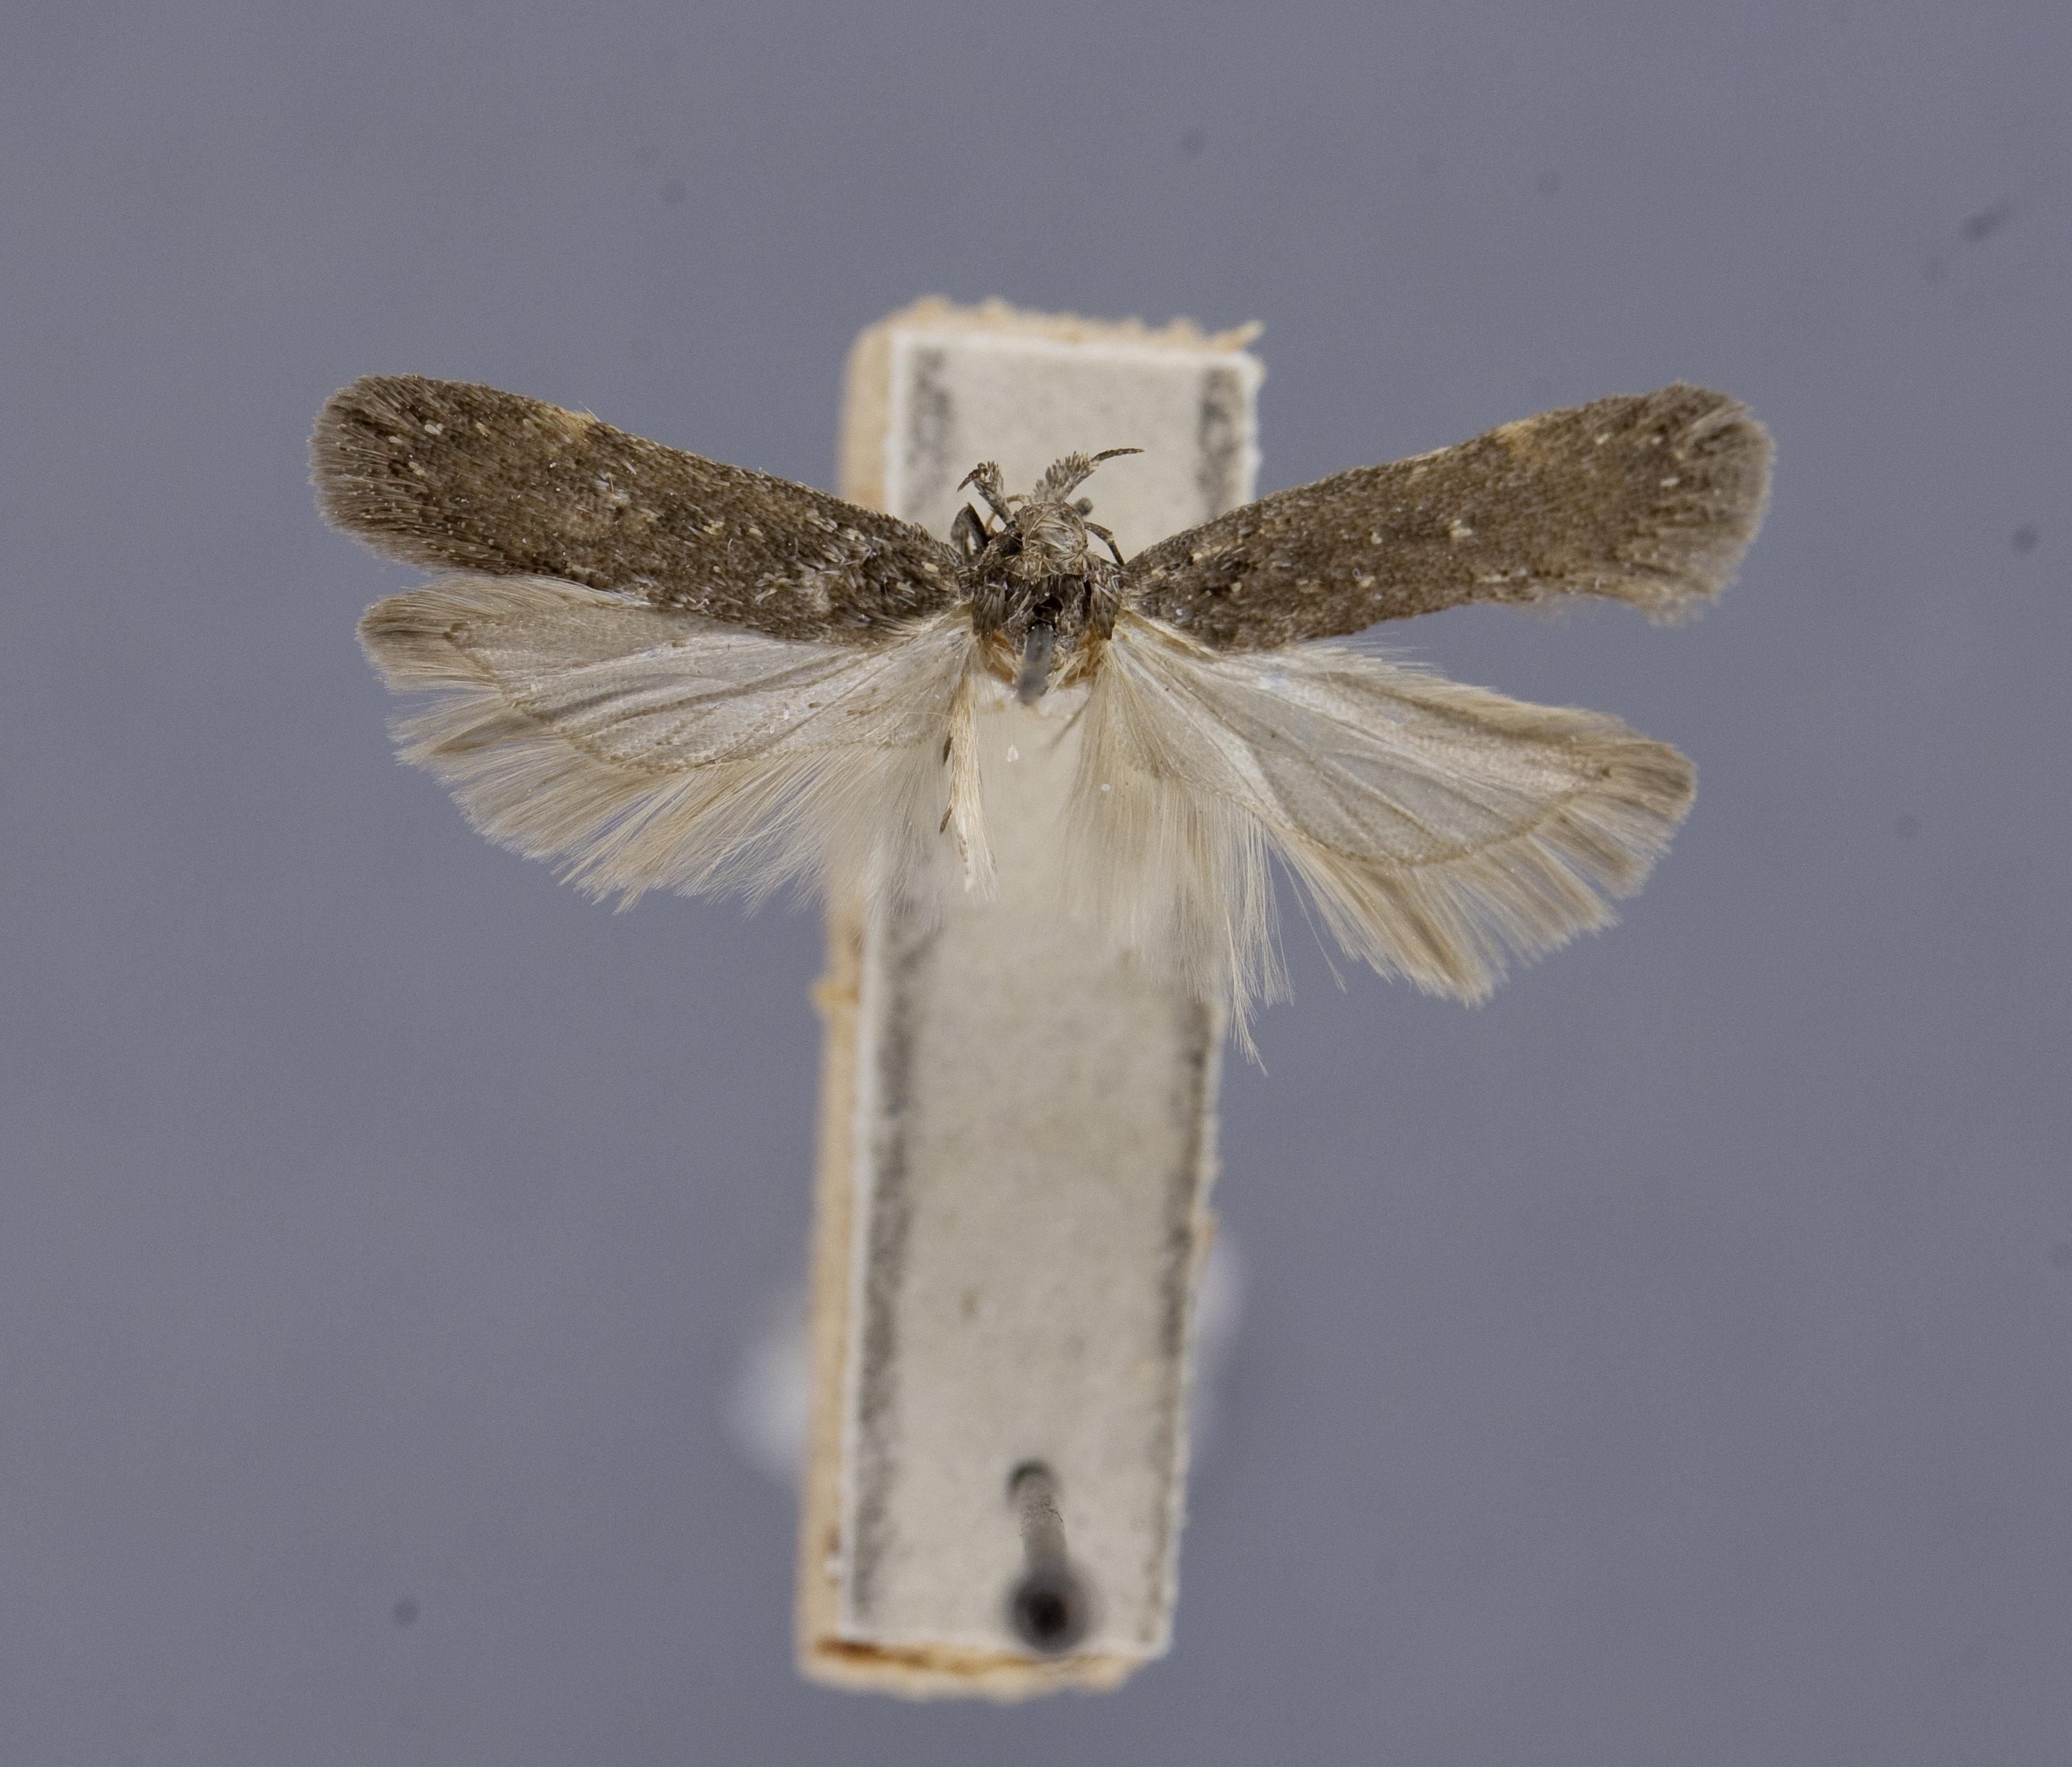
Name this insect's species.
Gelechia dammersi (also Chionodes dammersi)
